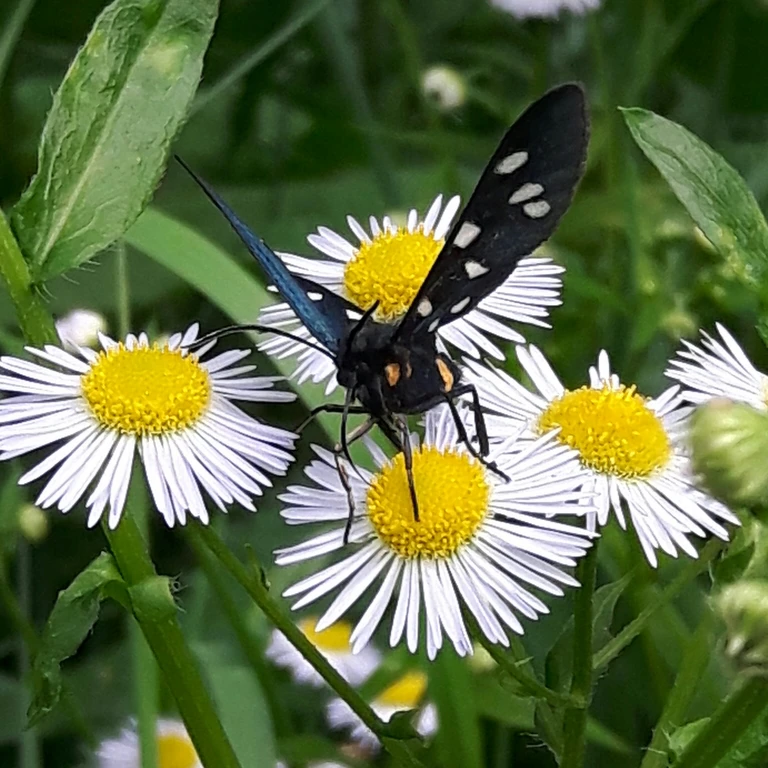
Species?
Amata phegea
